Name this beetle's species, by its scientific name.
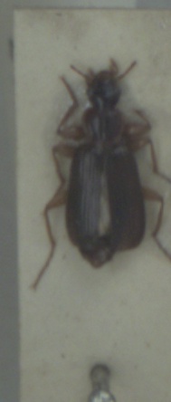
Dromius agilis
